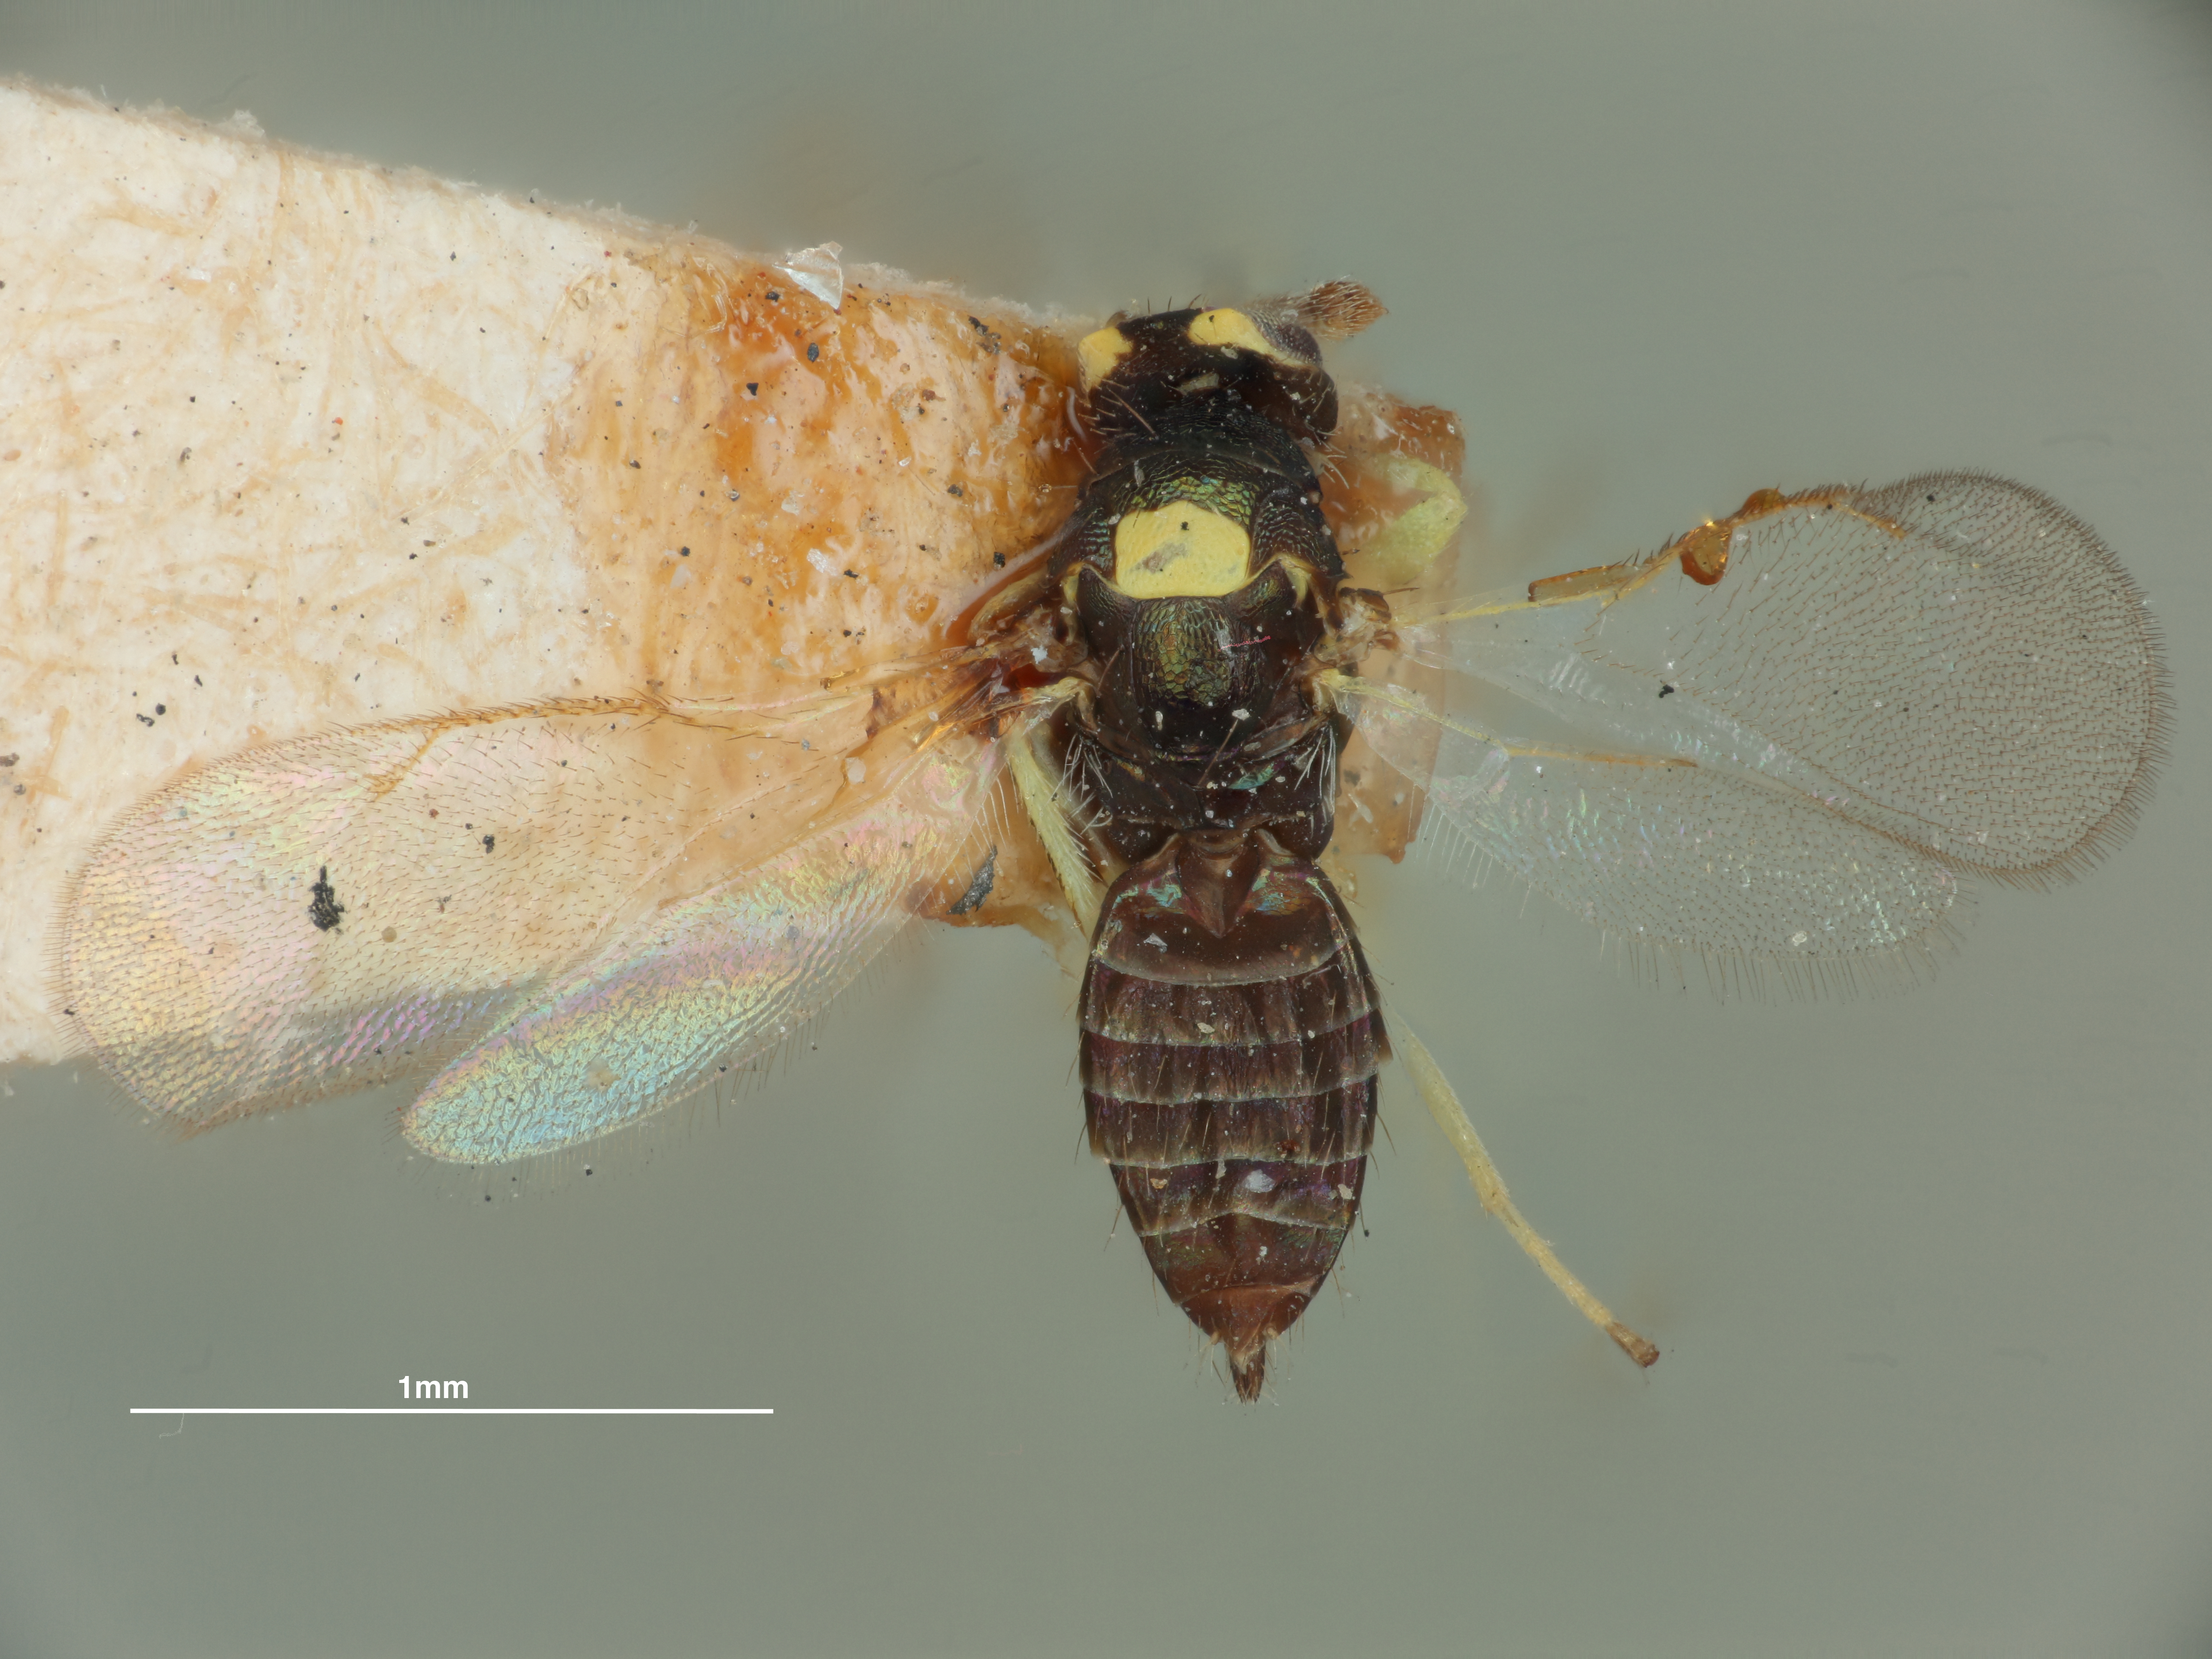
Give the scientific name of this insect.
Cirrospilus flavomaculatus
